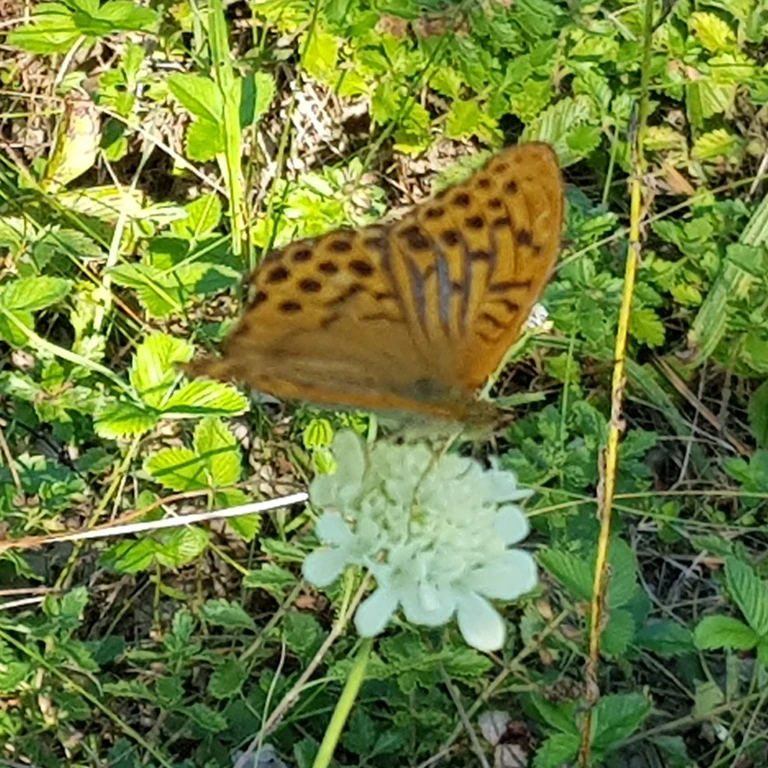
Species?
Argynnis paphia
